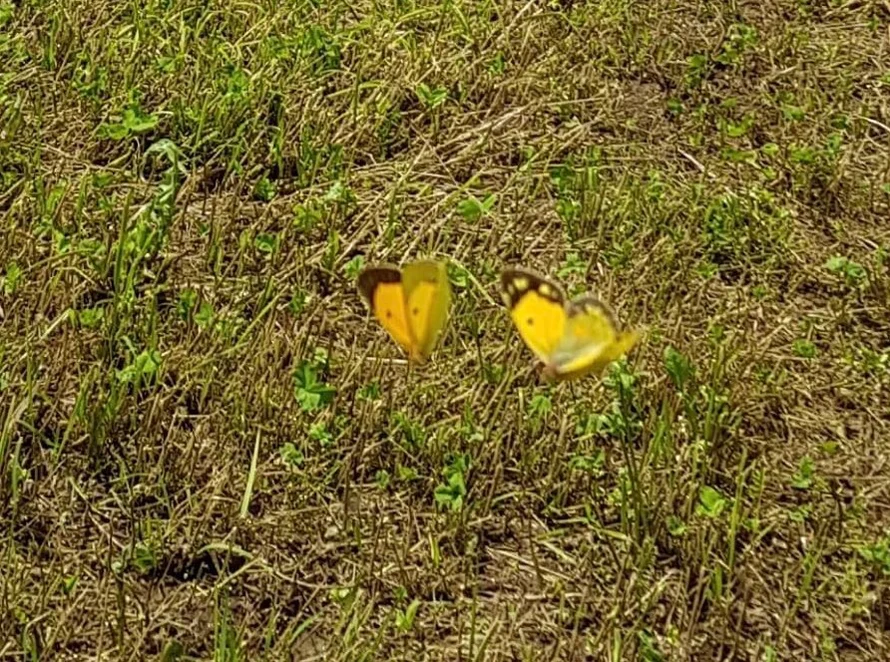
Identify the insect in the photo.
Colias croceus
